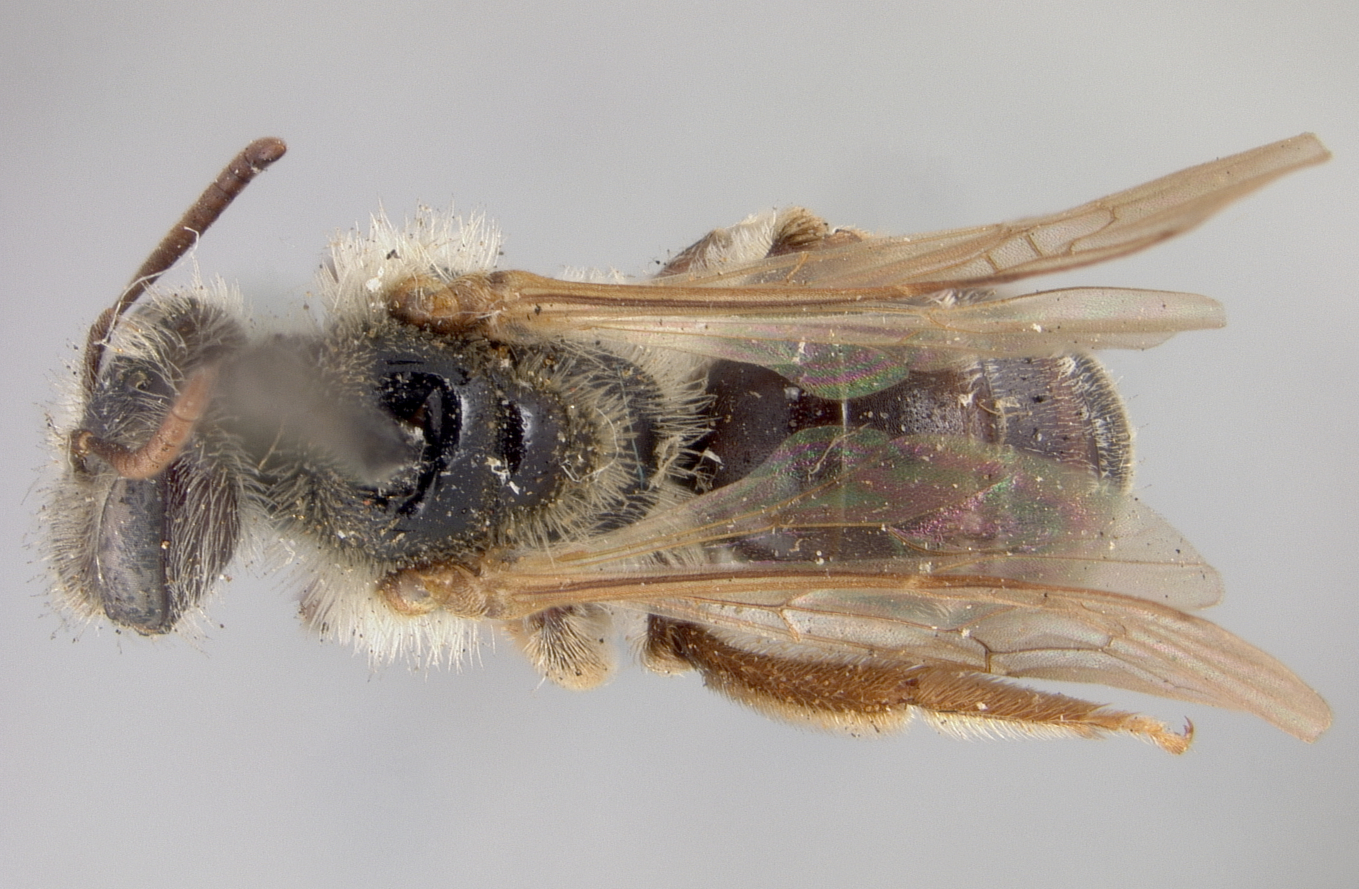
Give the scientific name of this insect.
Andrena uvulariae
